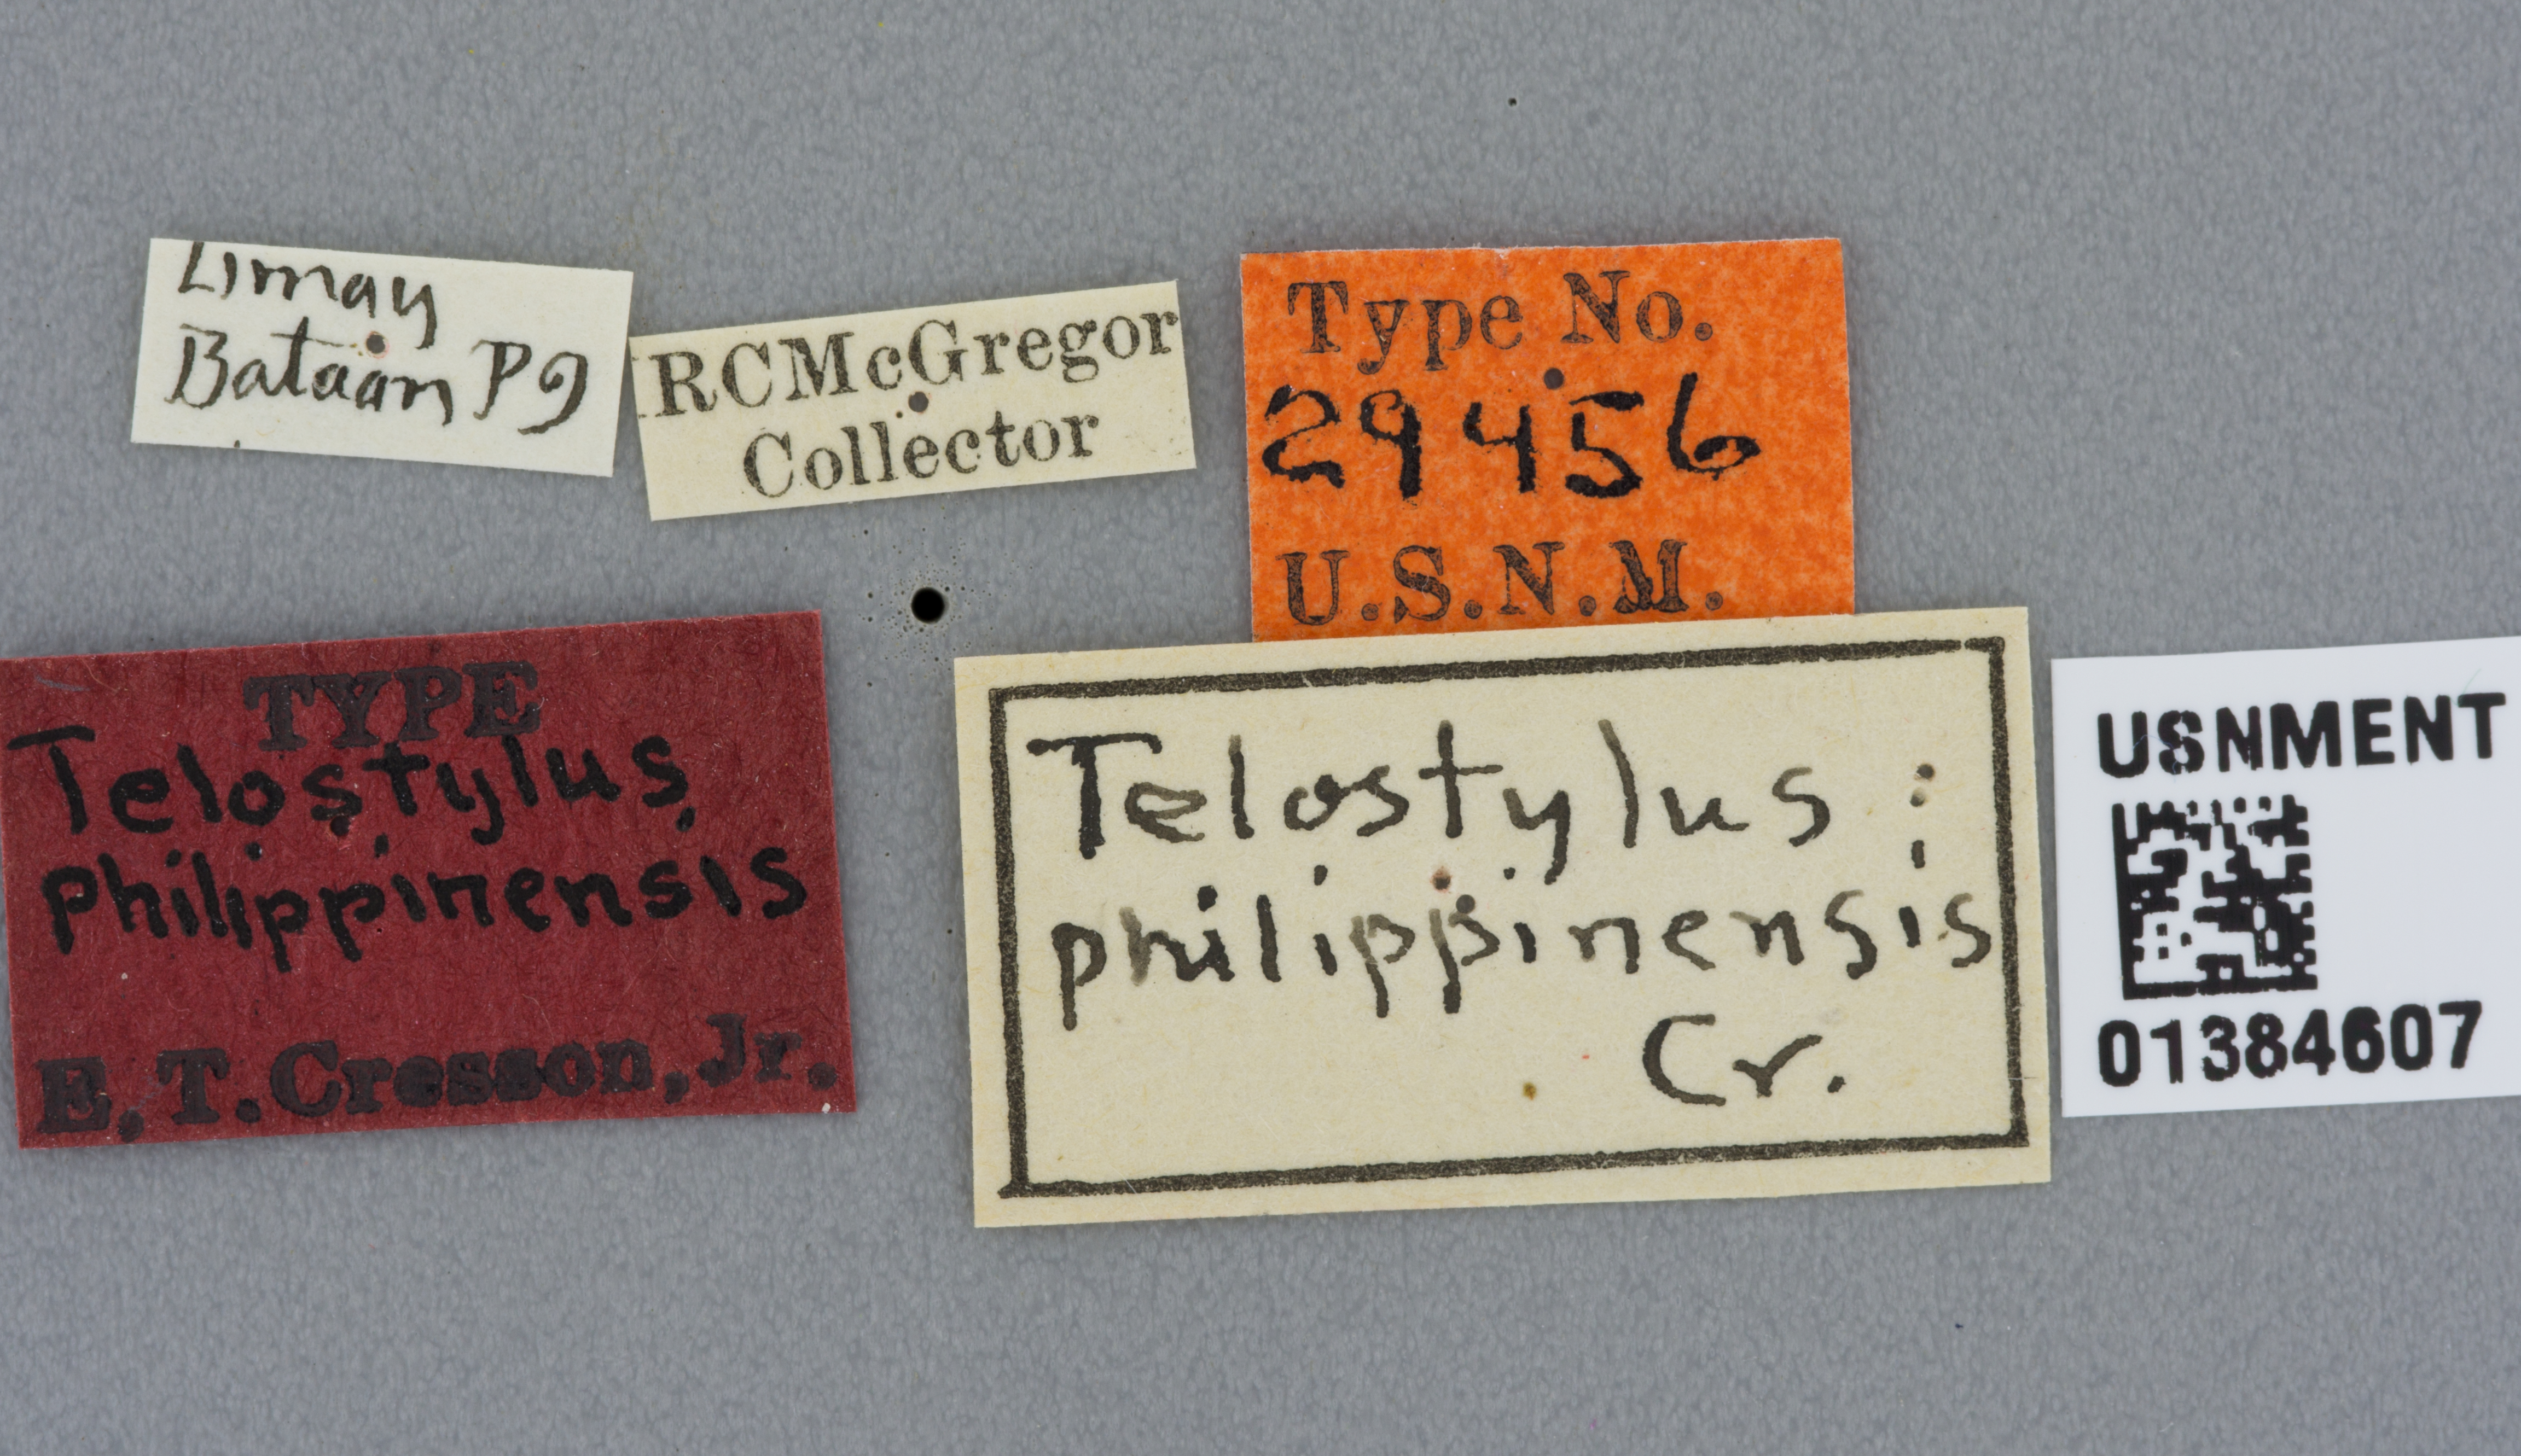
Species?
Telostylus philippinensis
